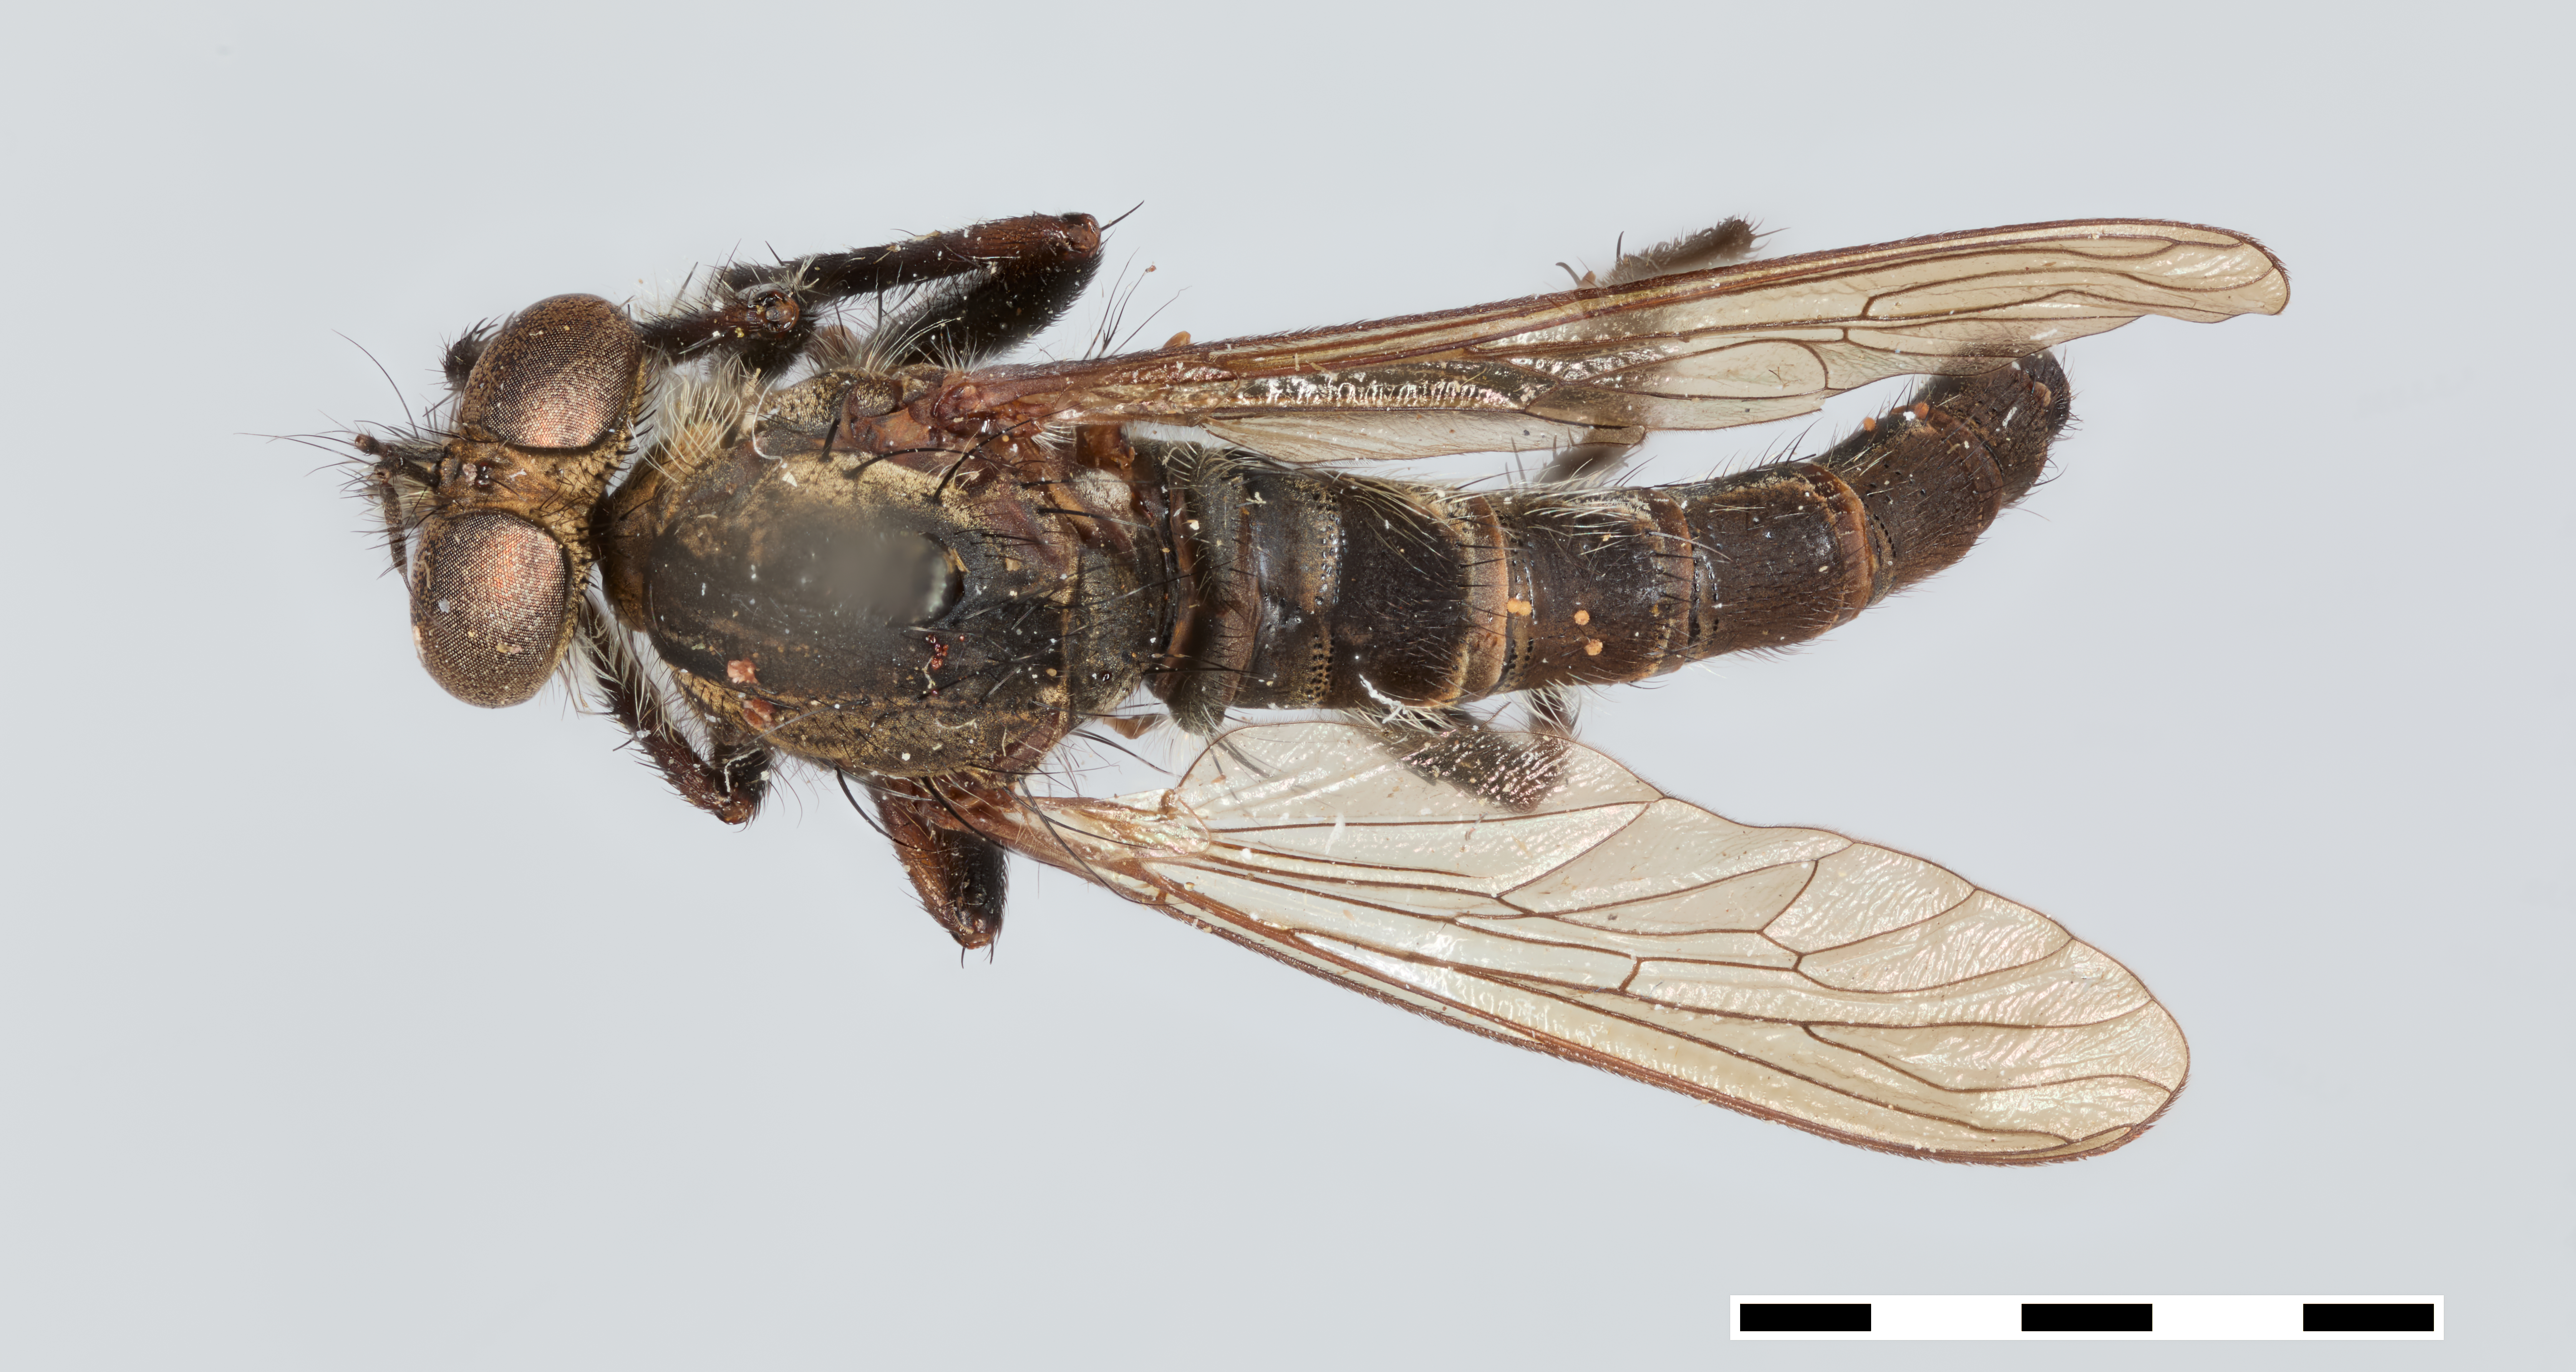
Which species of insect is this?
Martintella elliptica
